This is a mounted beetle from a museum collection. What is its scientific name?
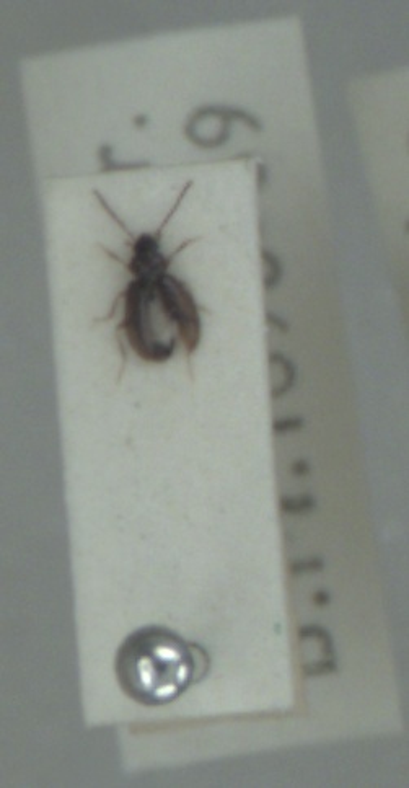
Tachys bistriatus
